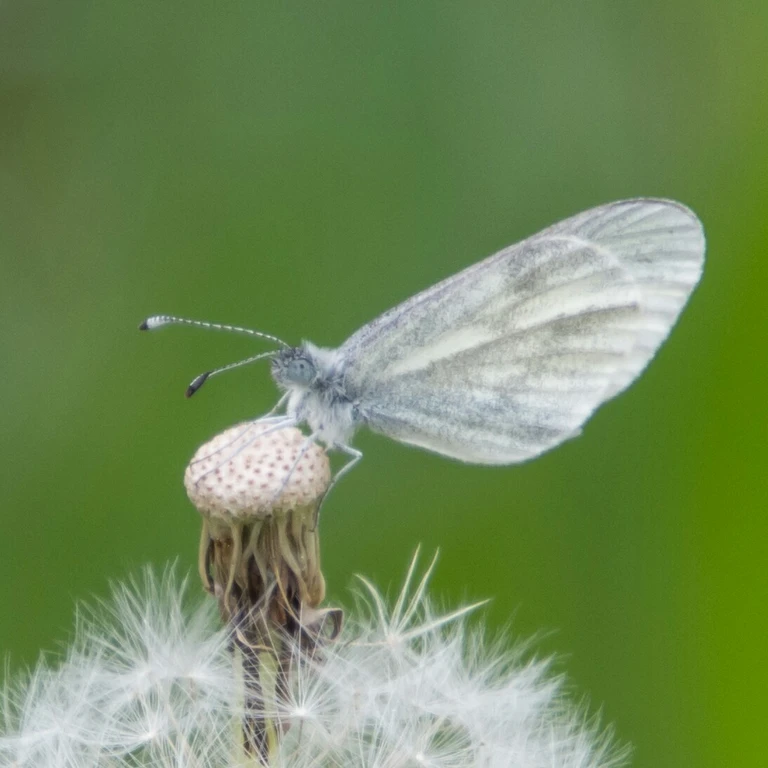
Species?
Leptidea sinapis/juvernica
